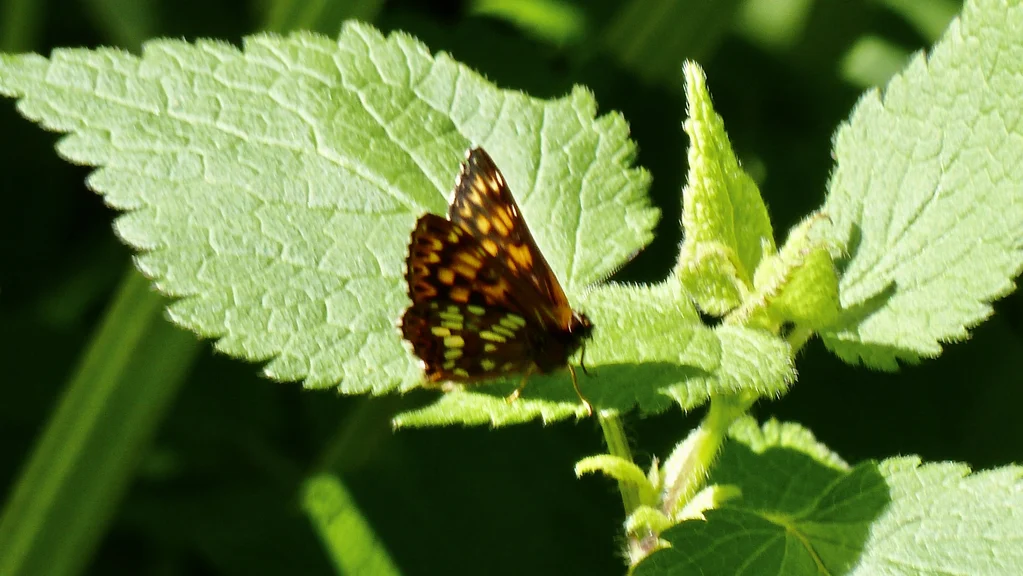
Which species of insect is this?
Hamearis lucina
